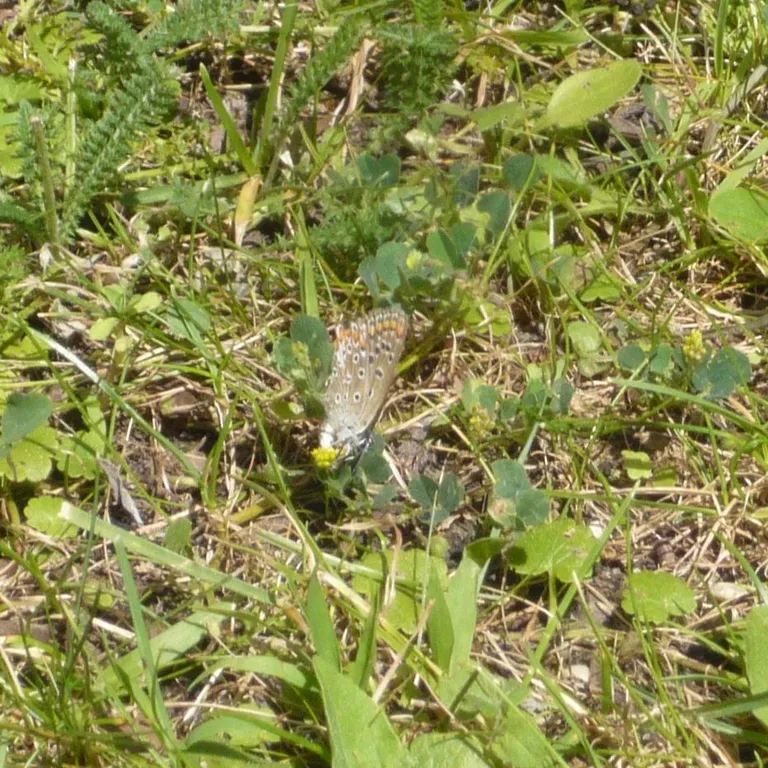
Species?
Polyommatus icarus
